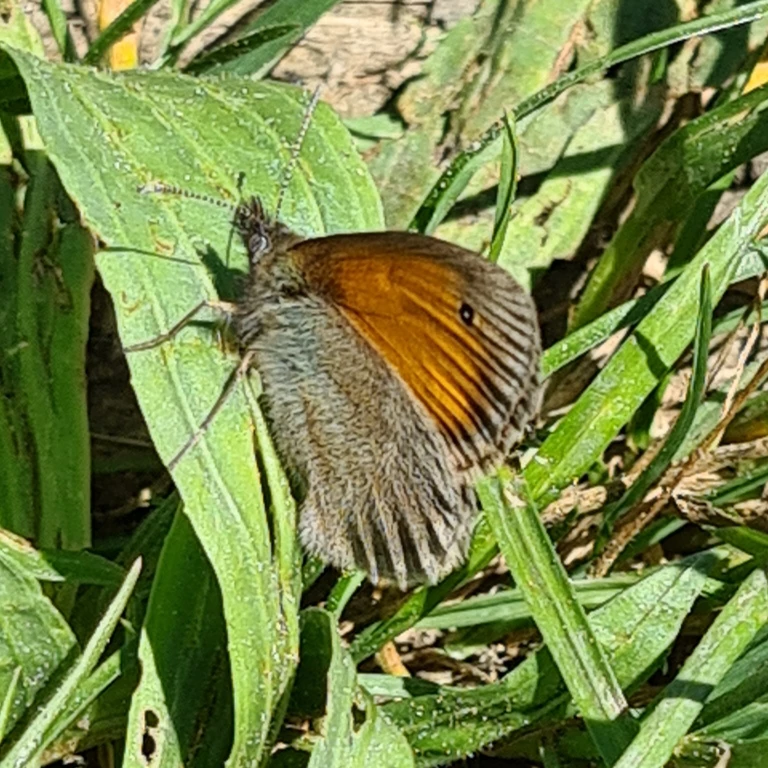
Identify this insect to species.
Coenonympha pamphilus
